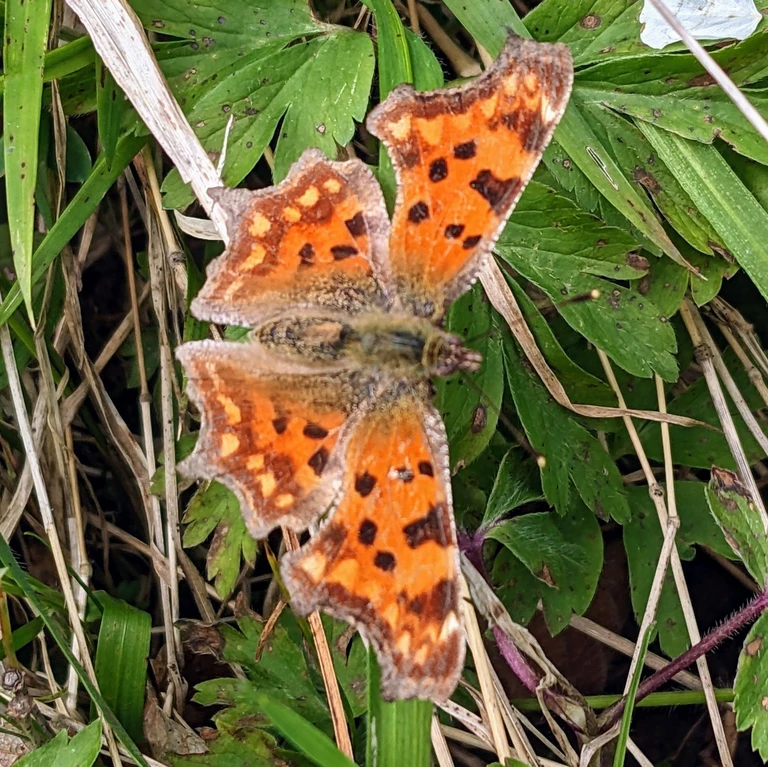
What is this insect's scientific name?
Polygonia c-album
